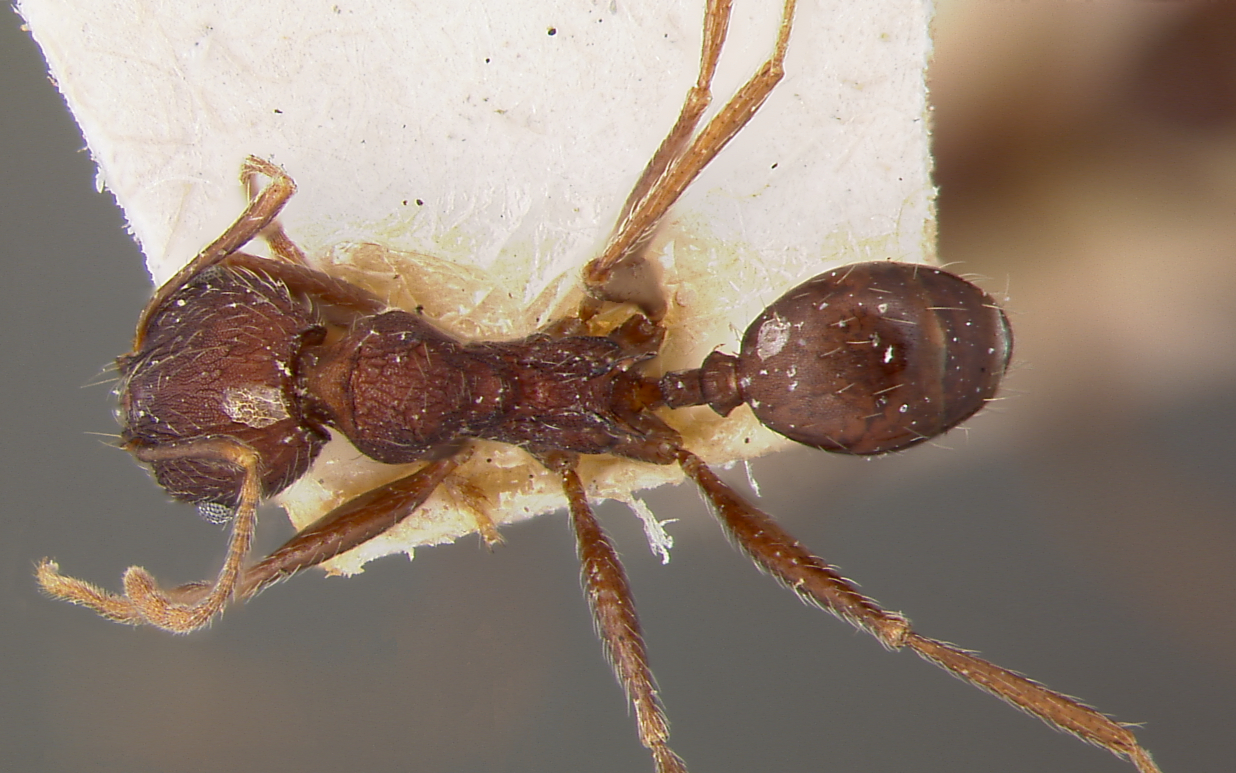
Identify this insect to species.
Pheidole liengmei
